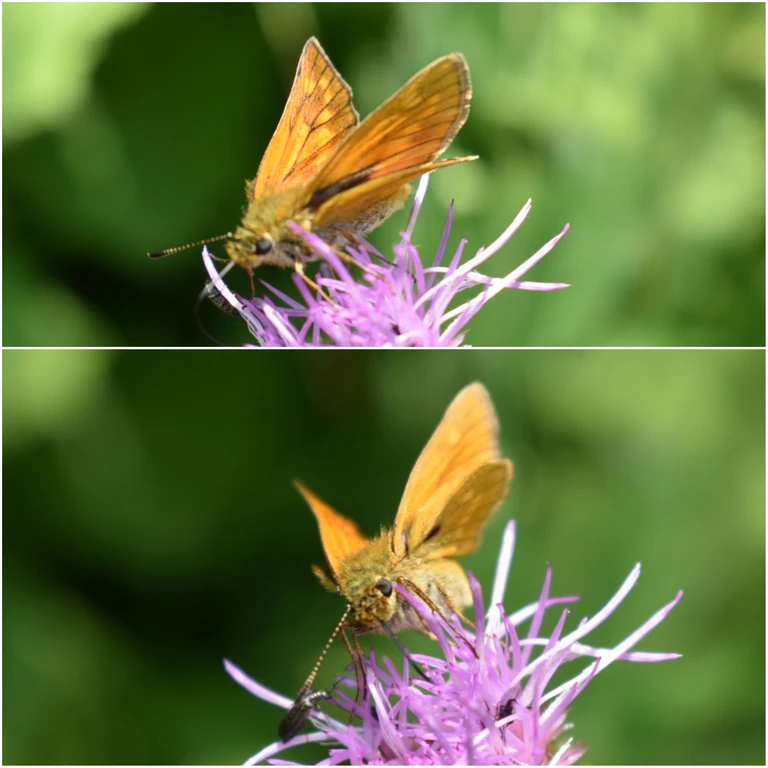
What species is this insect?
Ochlodes sylvanus (also Ochlodes venata)
